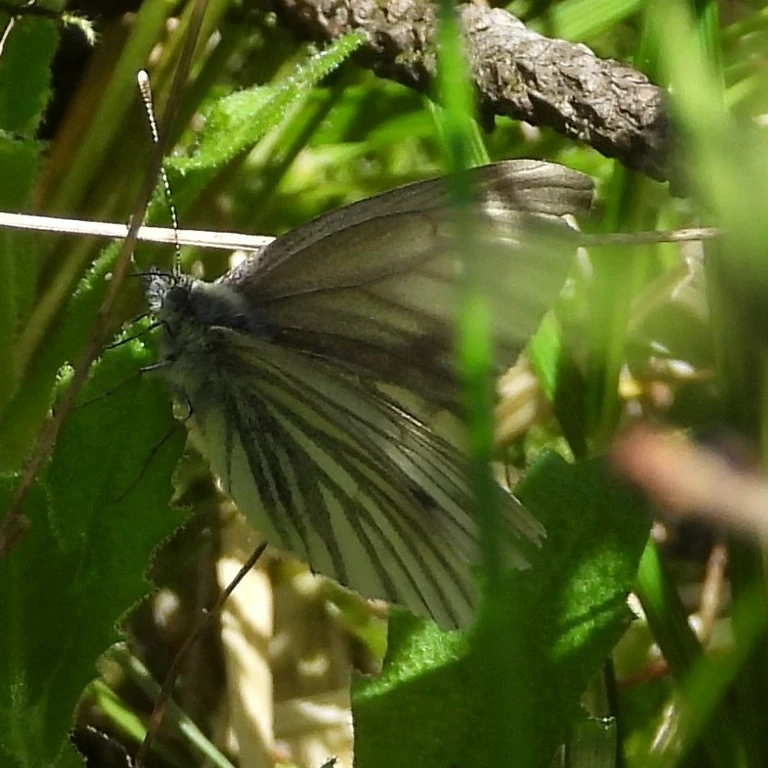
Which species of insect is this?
Pieris bryoniae
